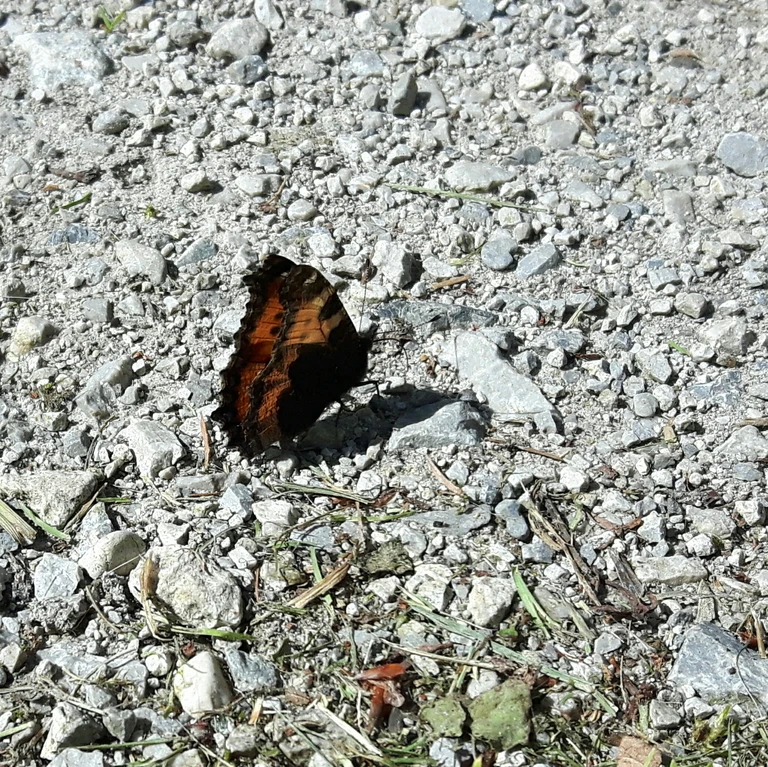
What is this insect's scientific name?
Aglais urticae
